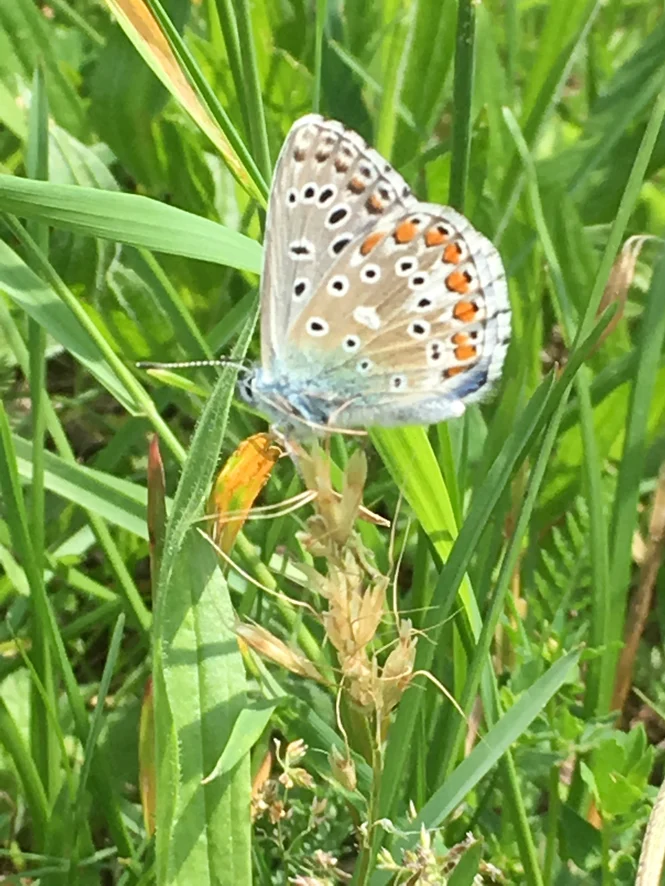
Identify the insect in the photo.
Polyommatus icarus
